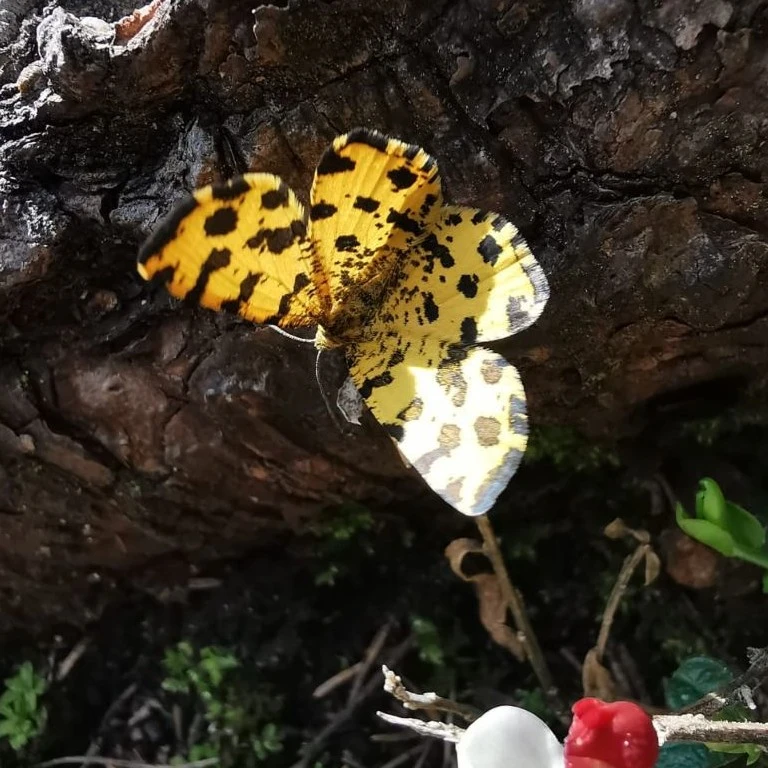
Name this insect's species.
Pseudopanthera macularia
